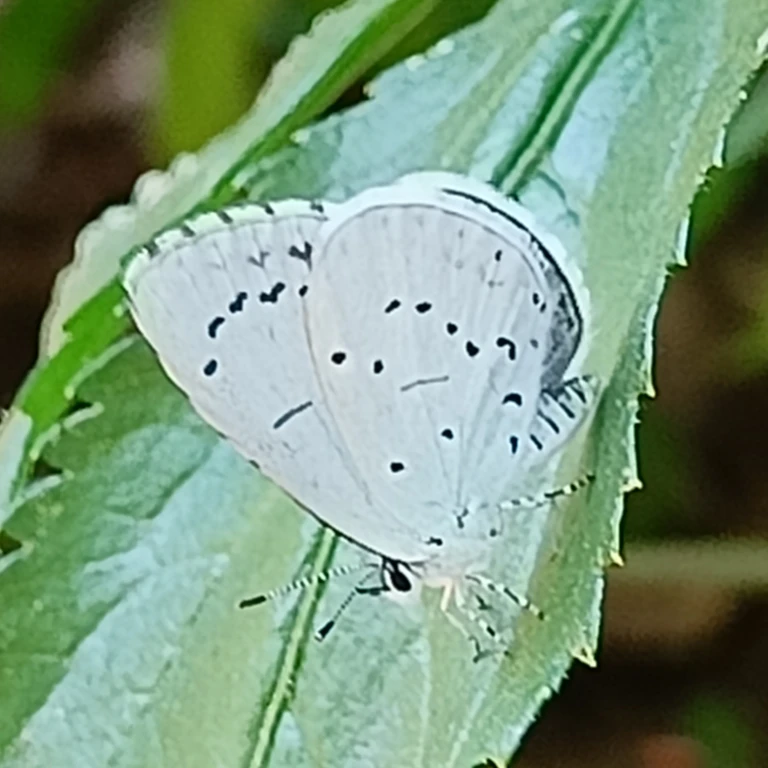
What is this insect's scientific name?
Celastrina argiolus
